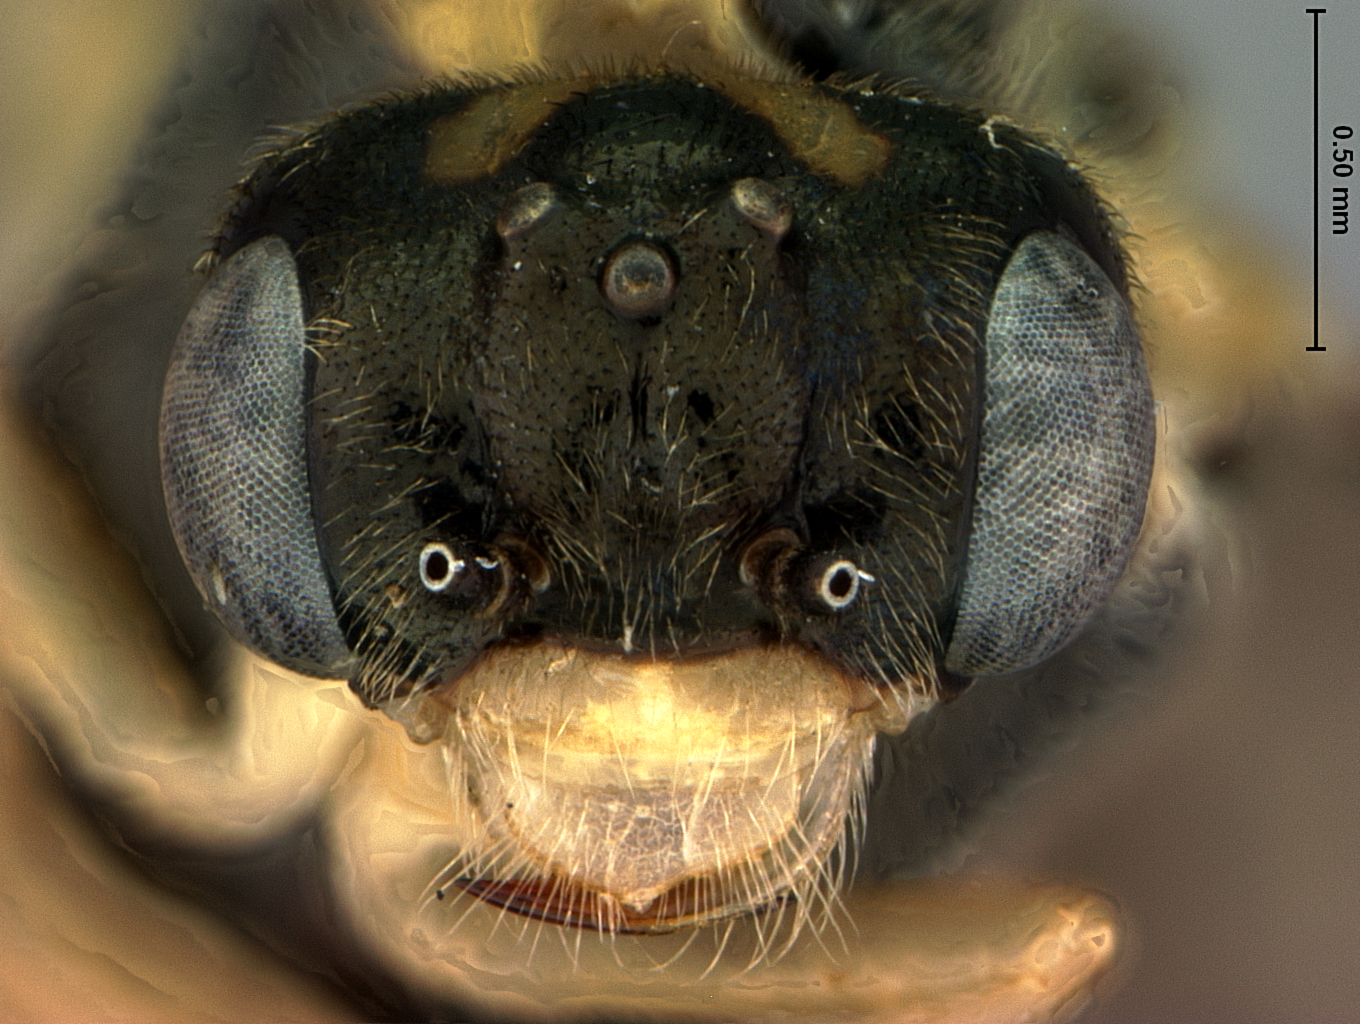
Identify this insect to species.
Acordulecera munroi
